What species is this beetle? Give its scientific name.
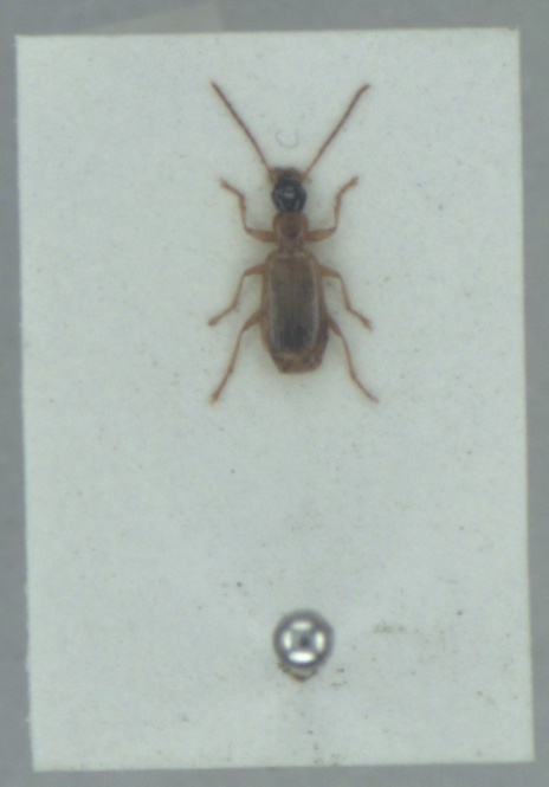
Demetrias monostigma
